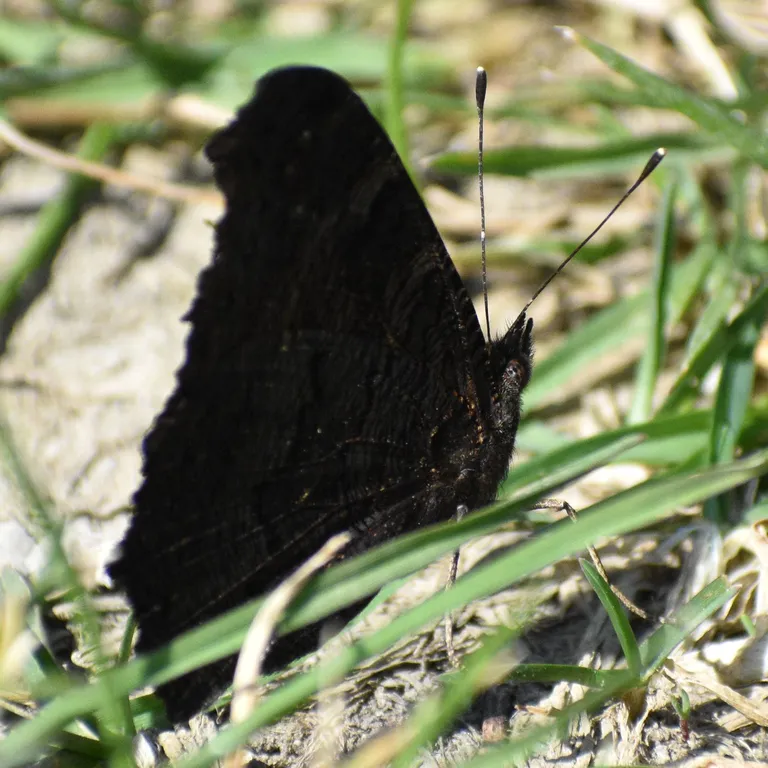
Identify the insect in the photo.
Aglais io
